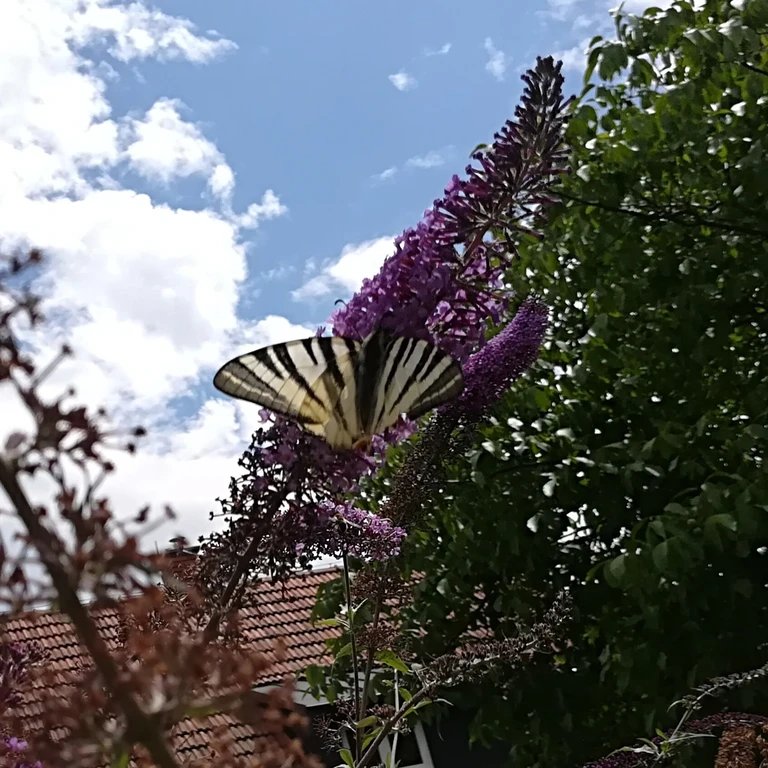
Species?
Iphiclides podalirius
